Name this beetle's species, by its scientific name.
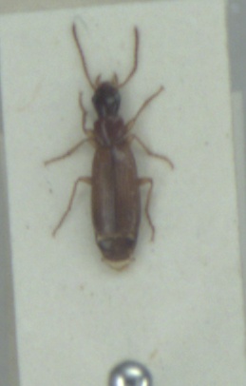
Paradromius linearis
